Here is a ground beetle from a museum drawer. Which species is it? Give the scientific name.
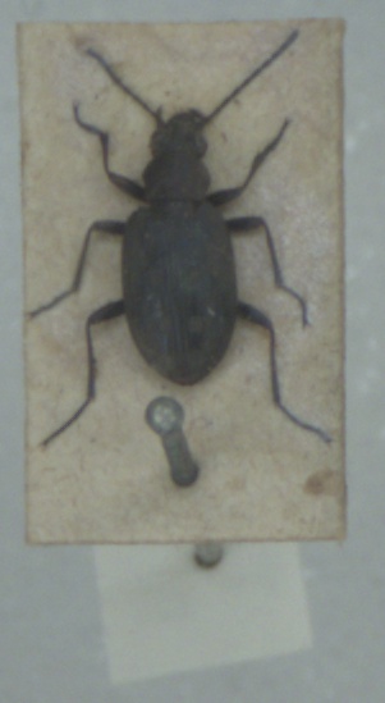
Bembidion litorale
